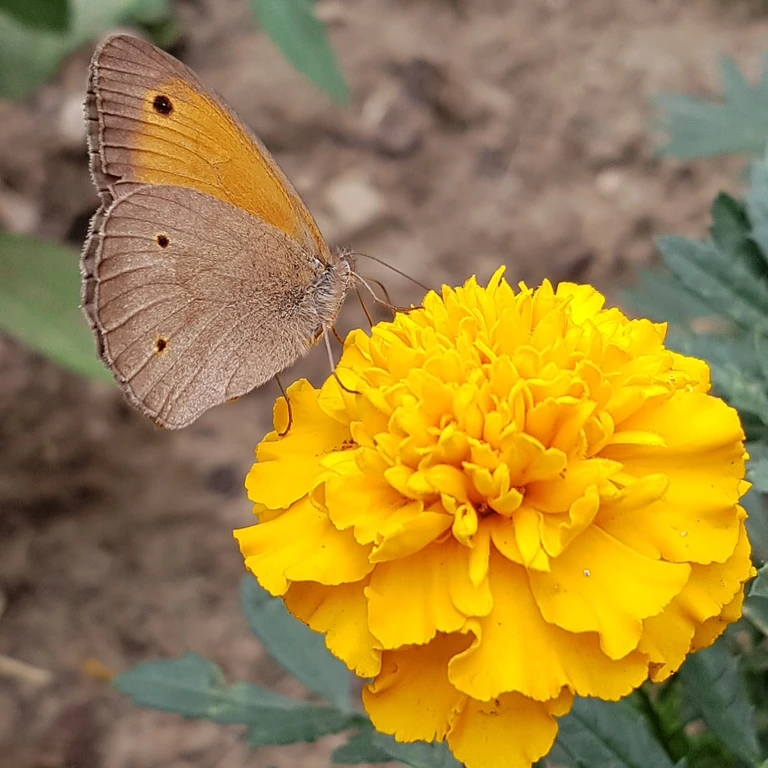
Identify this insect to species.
Maniola jurtina
